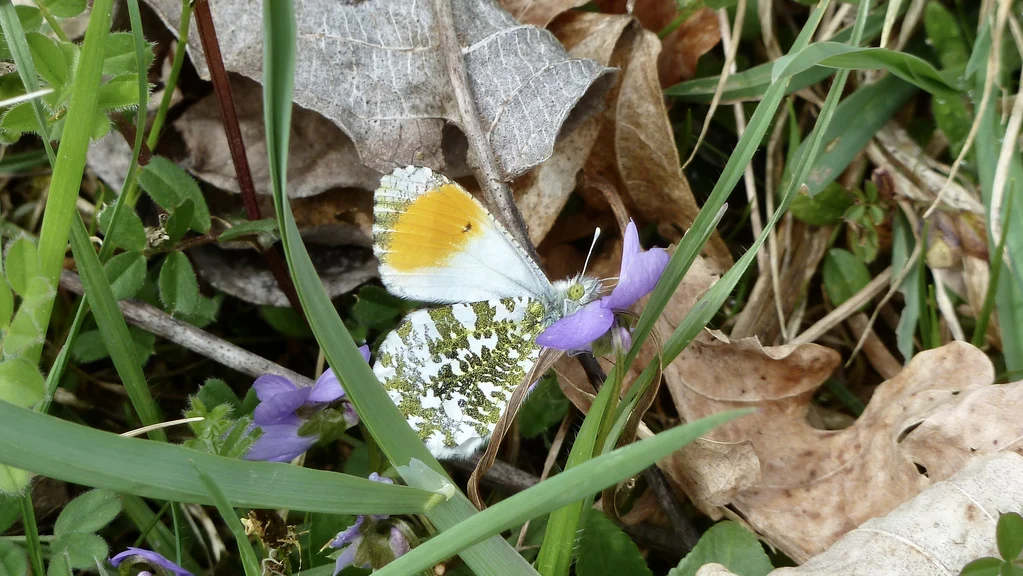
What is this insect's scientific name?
Anthocharis cardamines
